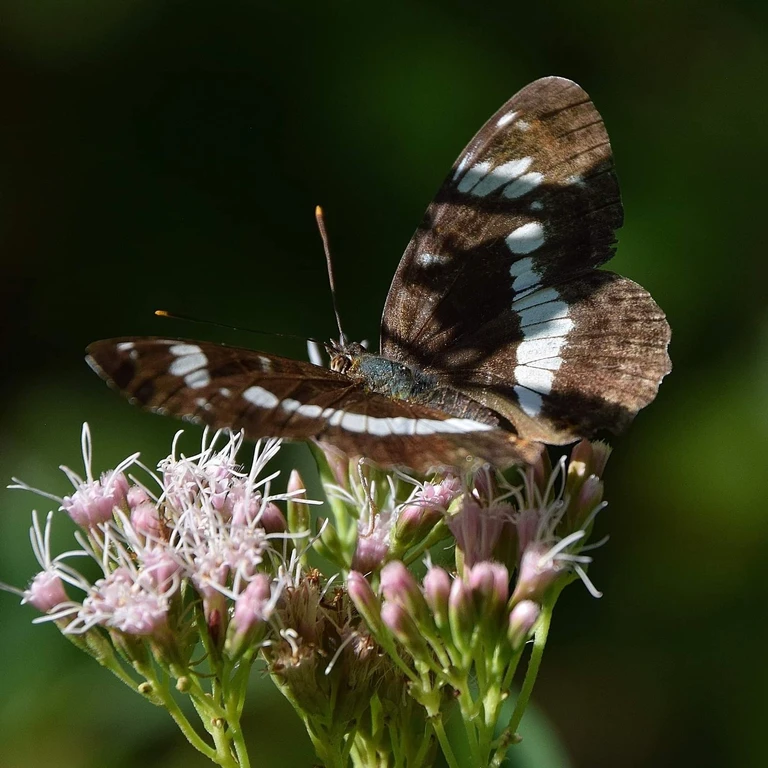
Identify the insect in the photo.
Limenitis camilla (also Ladoga camilla)
